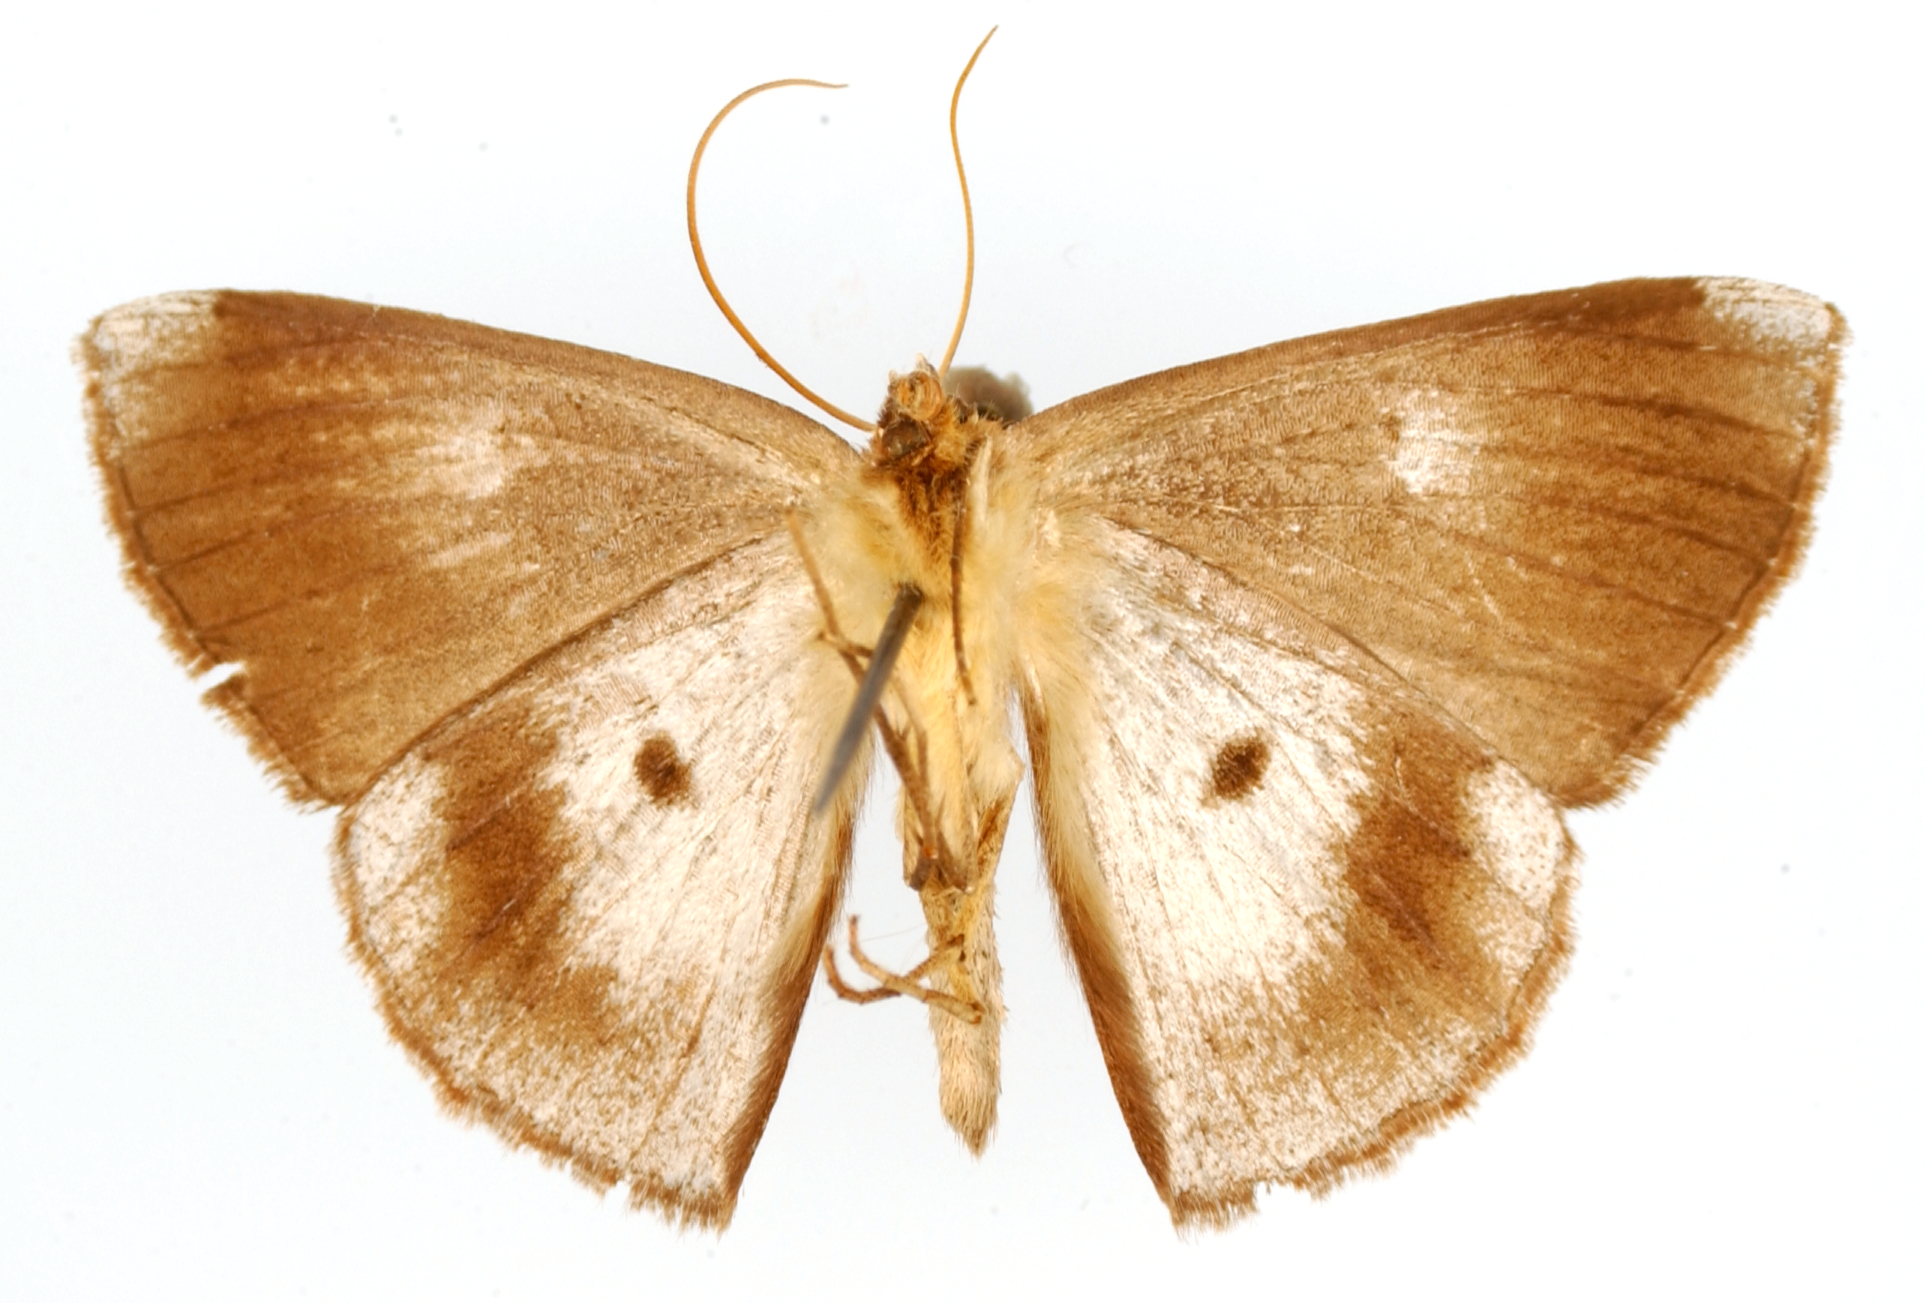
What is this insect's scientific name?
Certima versiplaga
